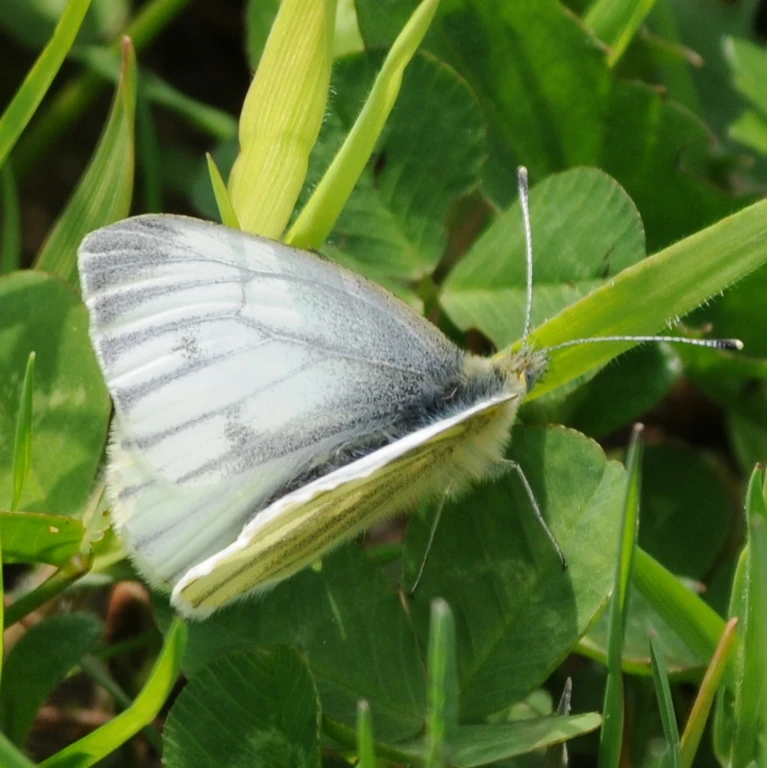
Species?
Pieris napi
